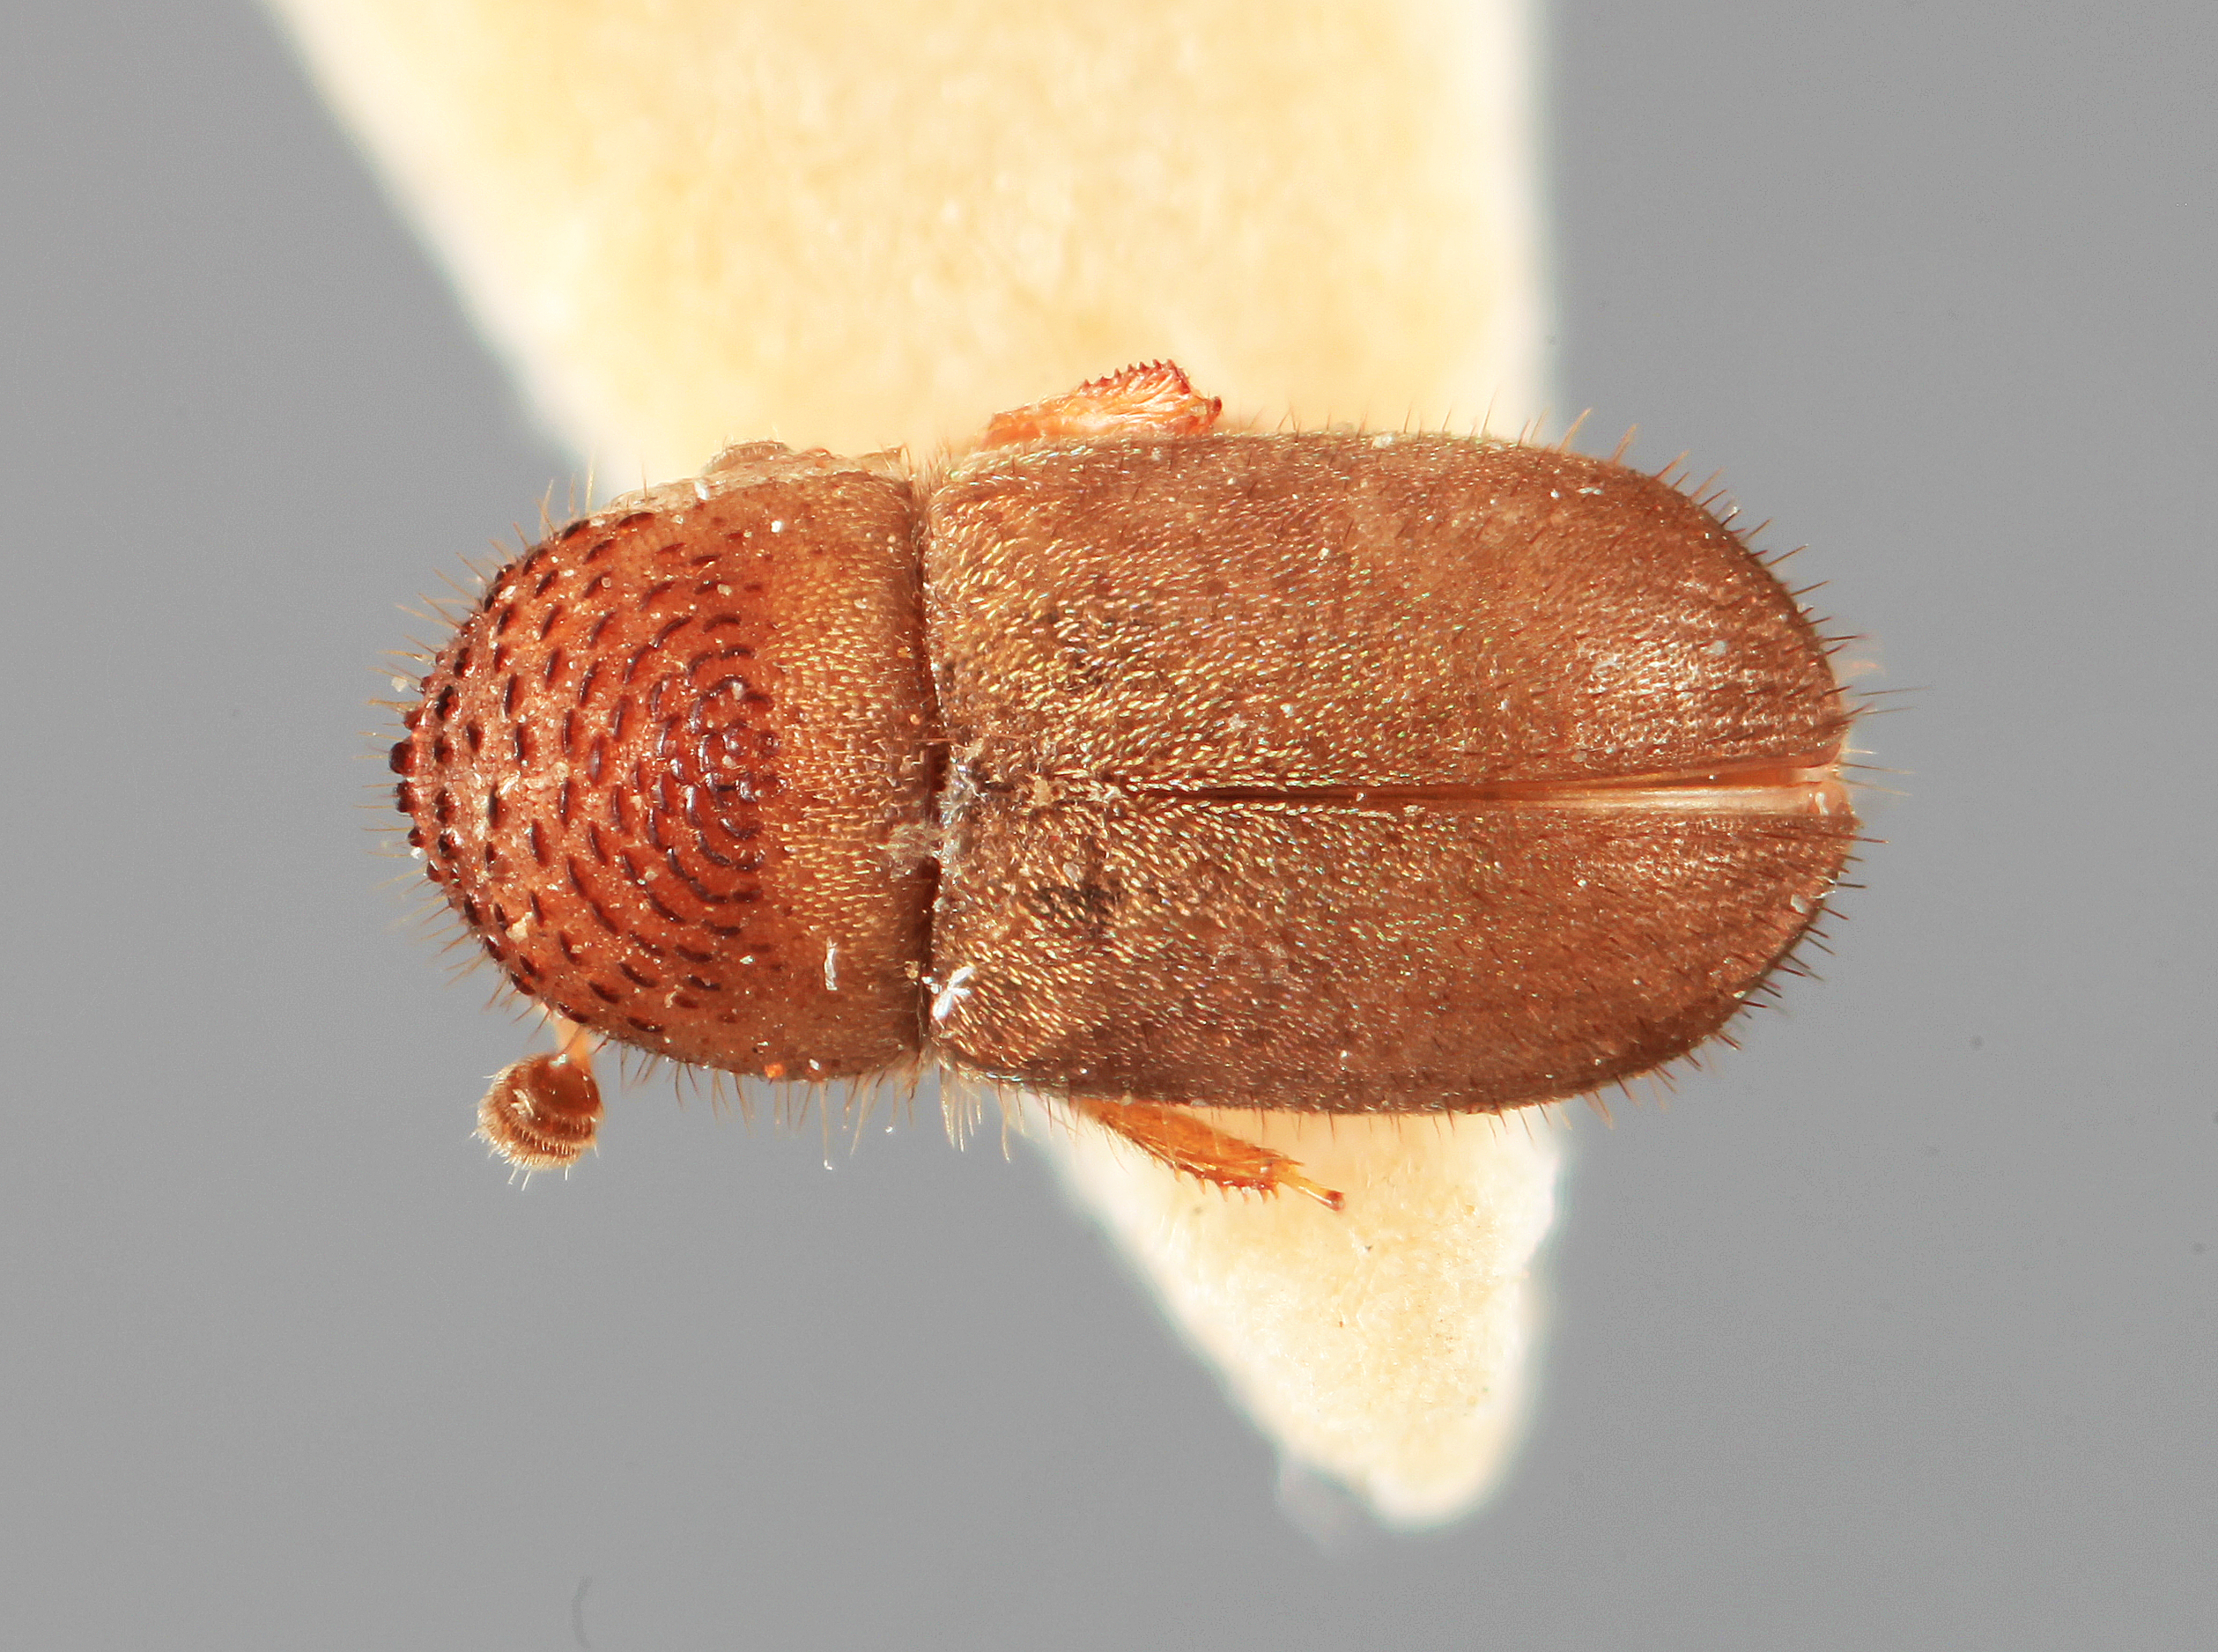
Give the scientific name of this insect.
Cryphalus fulmineus
